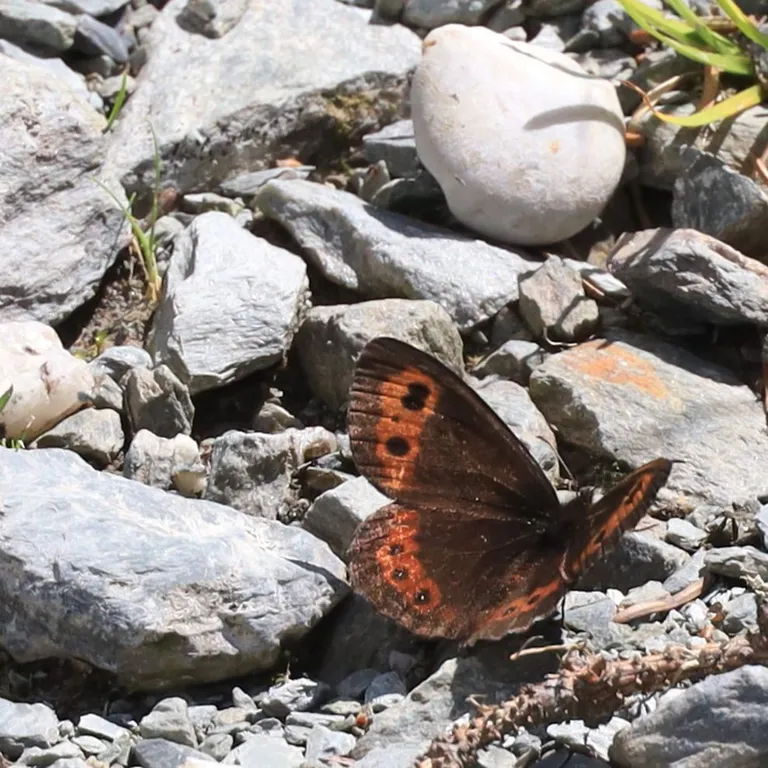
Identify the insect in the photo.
Erebia ligea
